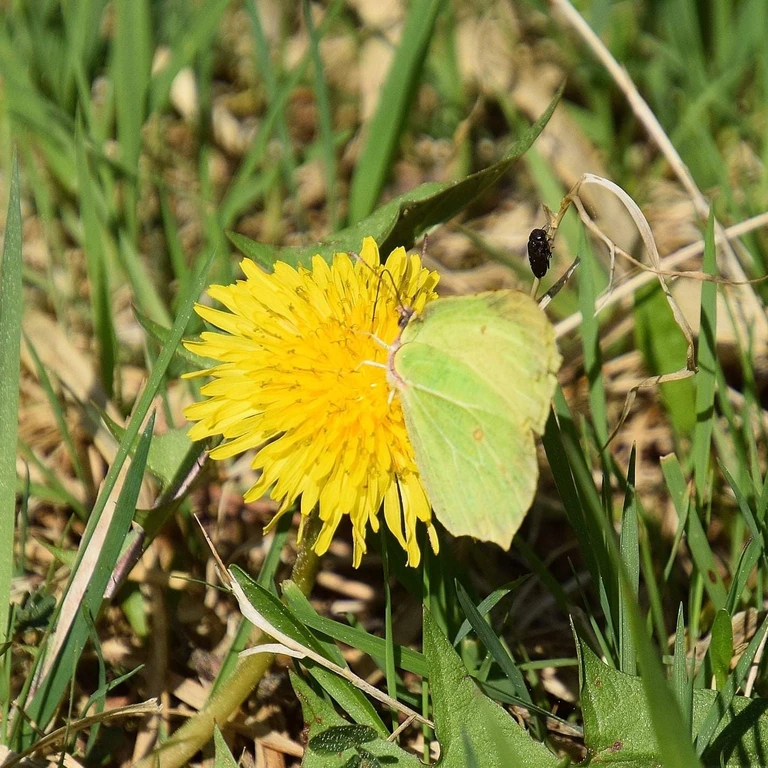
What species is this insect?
Gonepteryx rhamni
